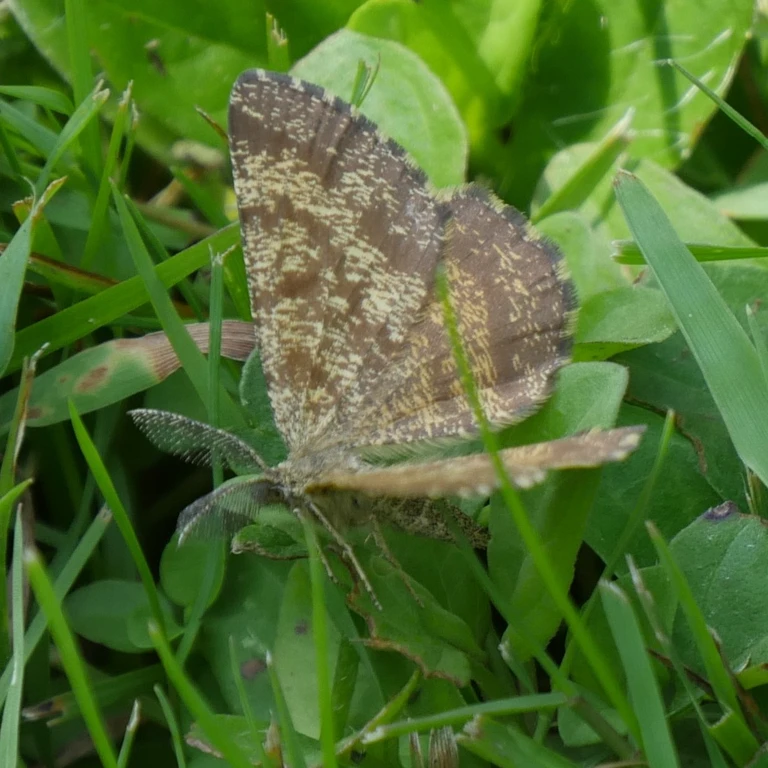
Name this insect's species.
Ematurga atomaria
